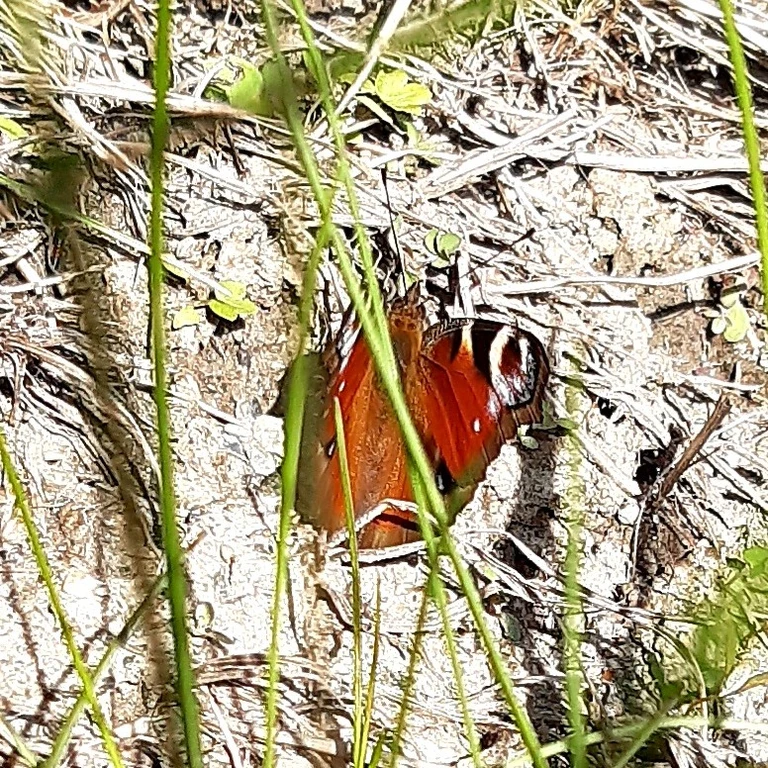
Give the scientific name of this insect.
Aglais io
